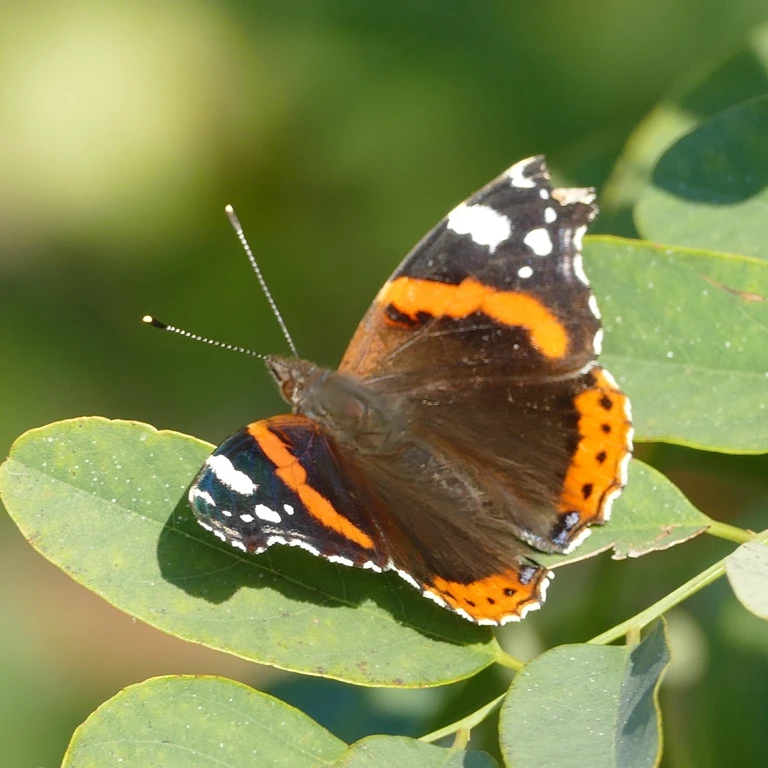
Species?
Vanessa atalanta
